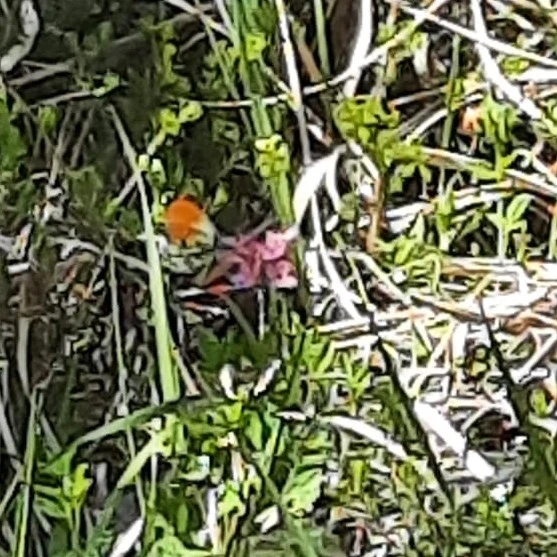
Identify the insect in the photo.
Anthocharis cardamines
